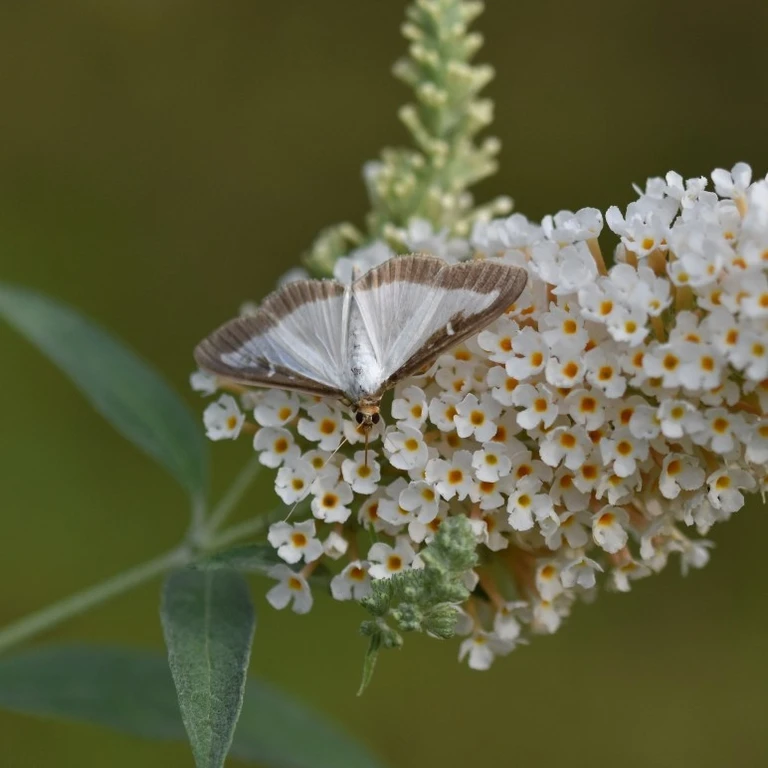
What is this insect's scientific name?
Cydalima perspectalis
